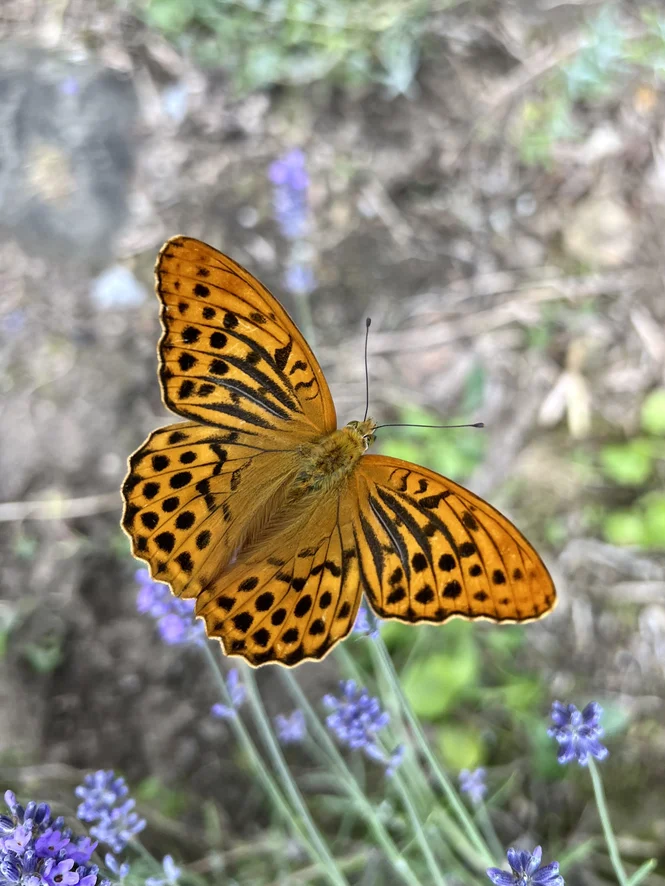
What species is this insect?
Argynnis paphia
